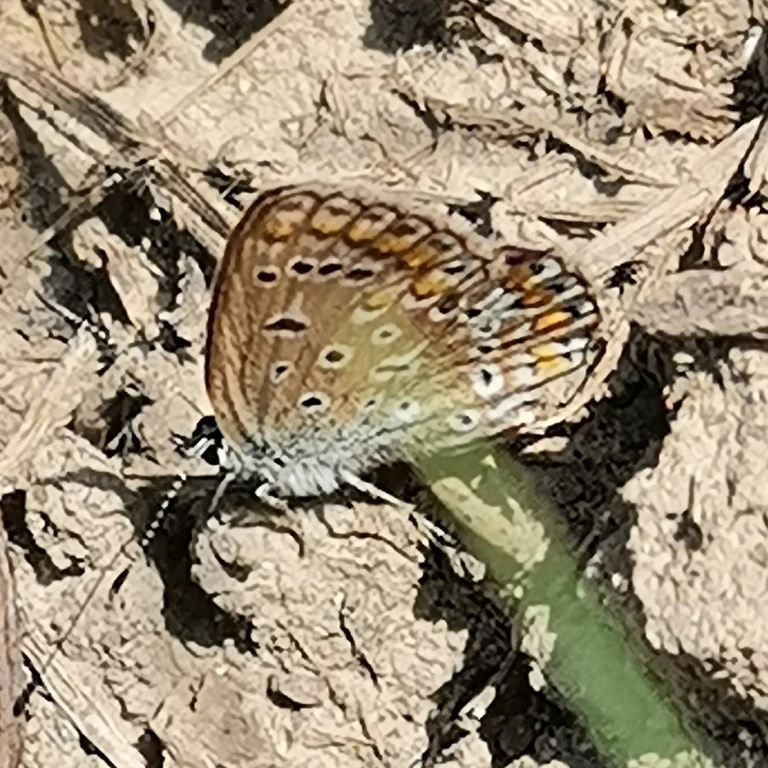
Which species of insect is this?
Polyommatus icarus
